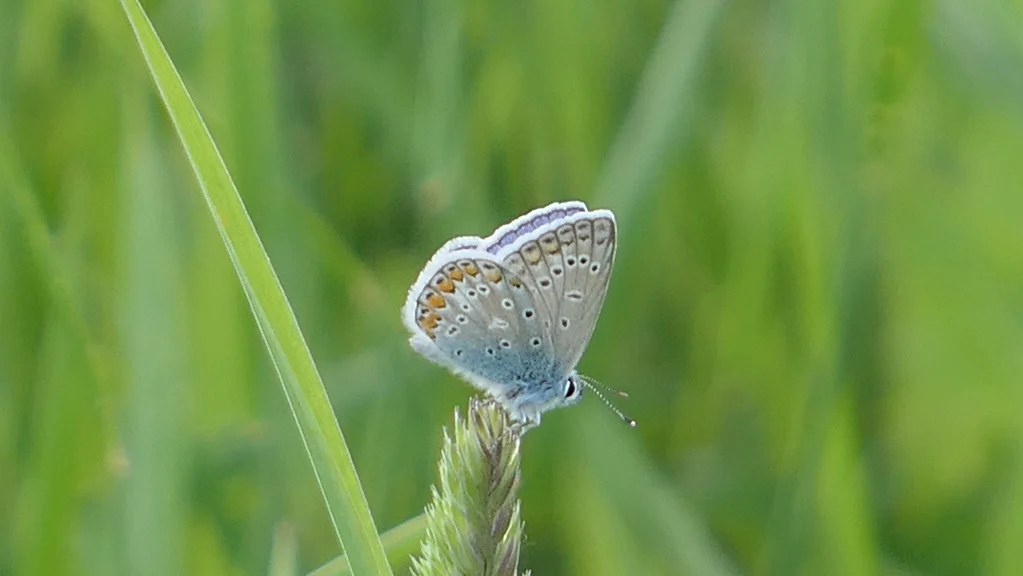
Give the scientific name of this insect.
Polyommatus icarus
